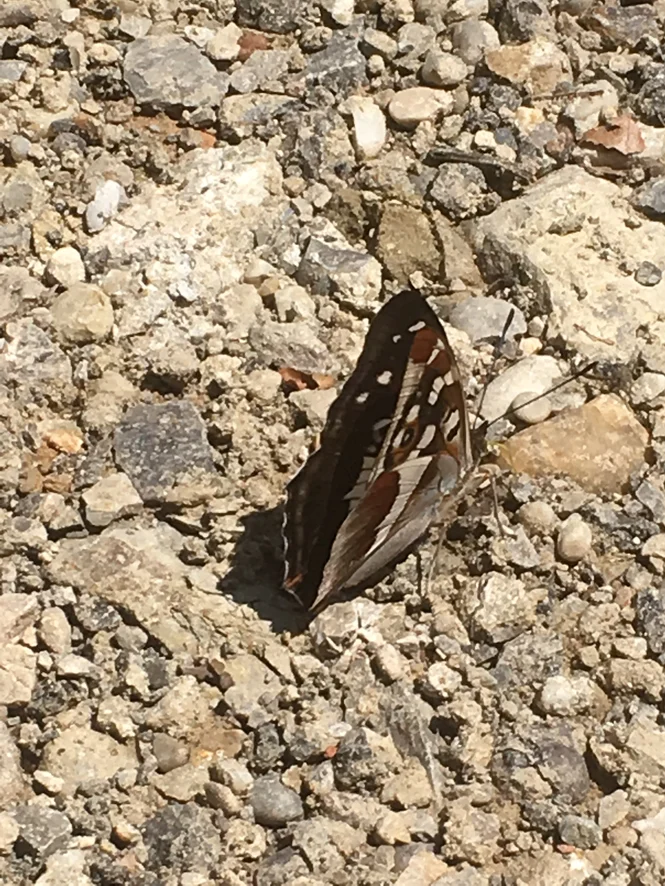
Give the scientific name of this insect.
Apatura iris
